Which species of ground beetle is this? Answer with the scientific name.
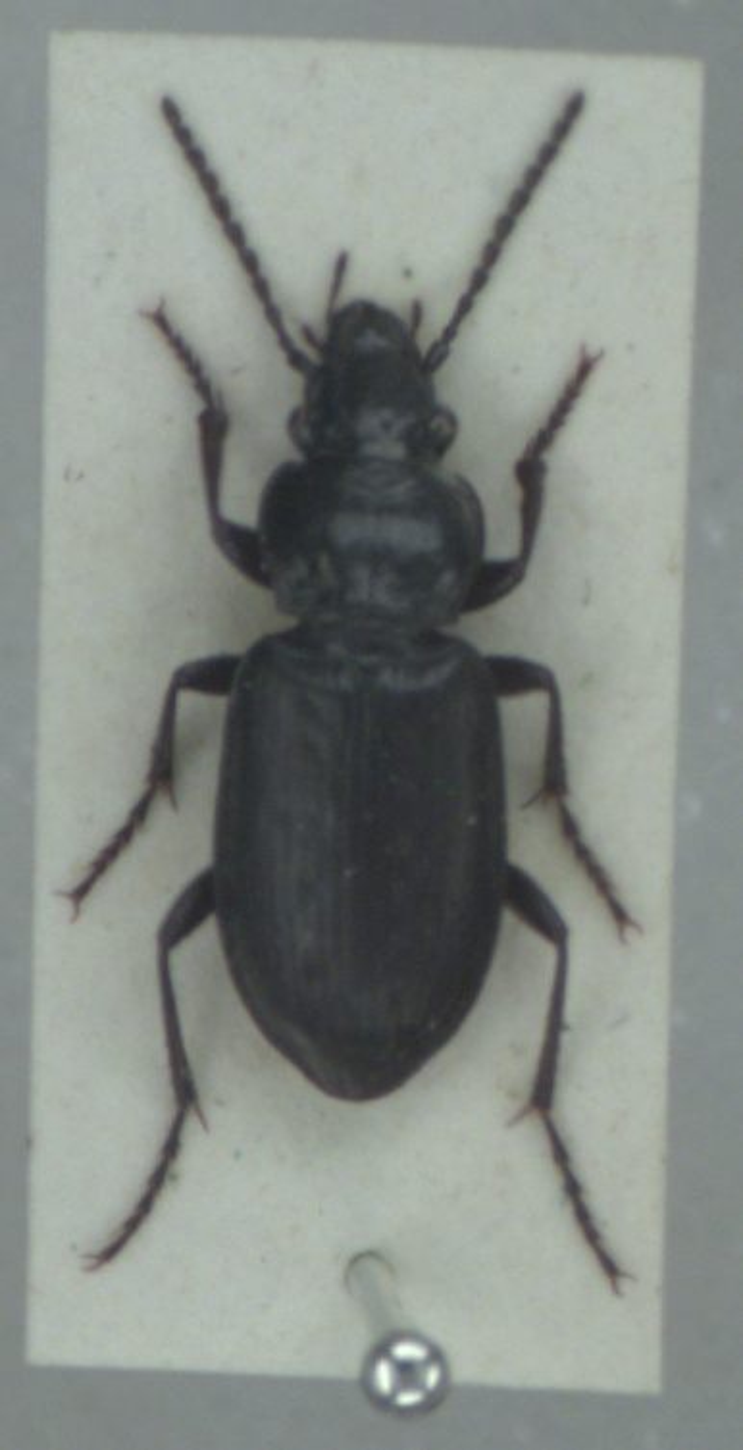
Pterostichus adstrictus
